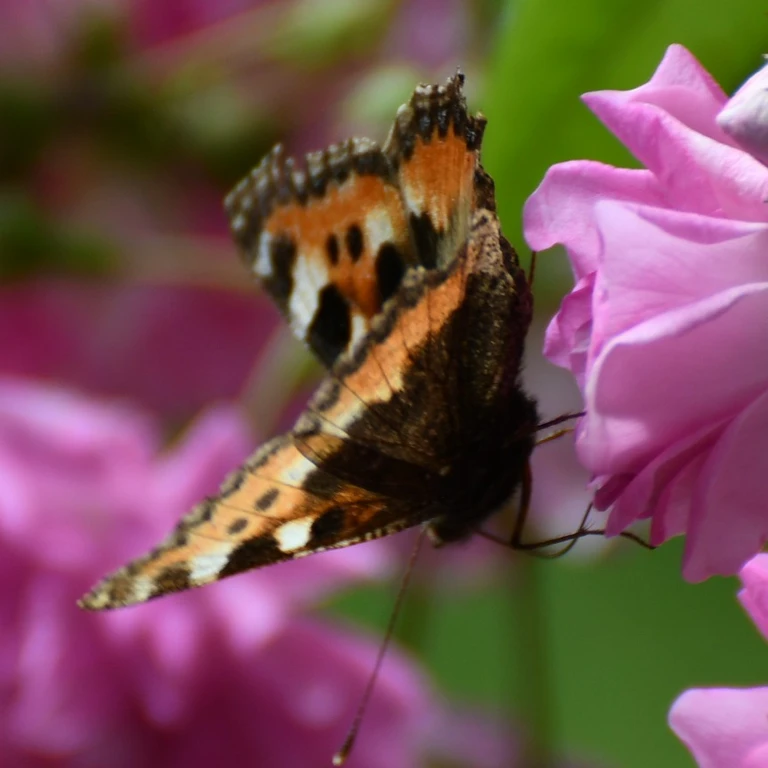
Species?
Aglais urticae
